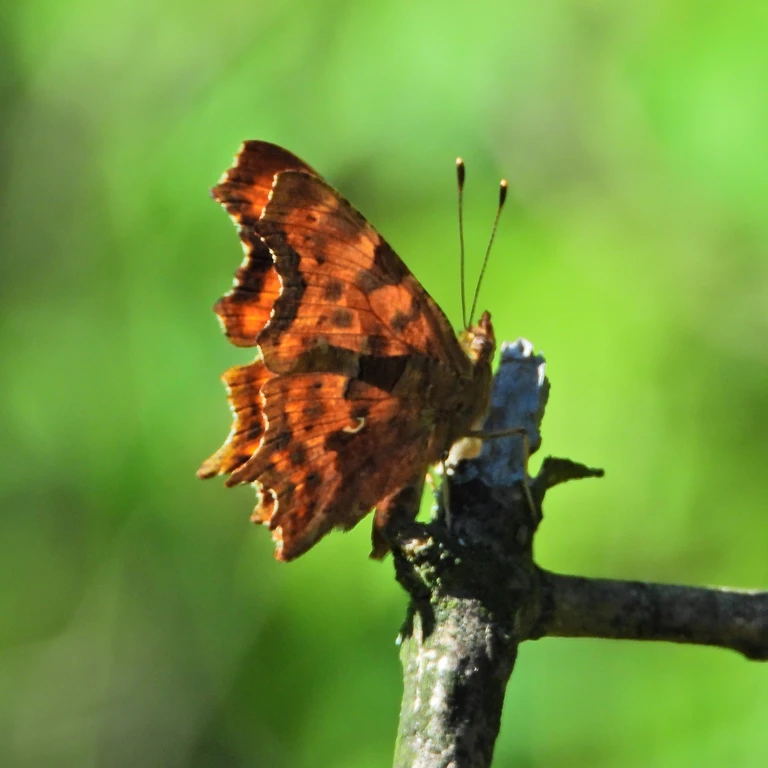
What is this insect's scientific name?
Polygonia c-album
